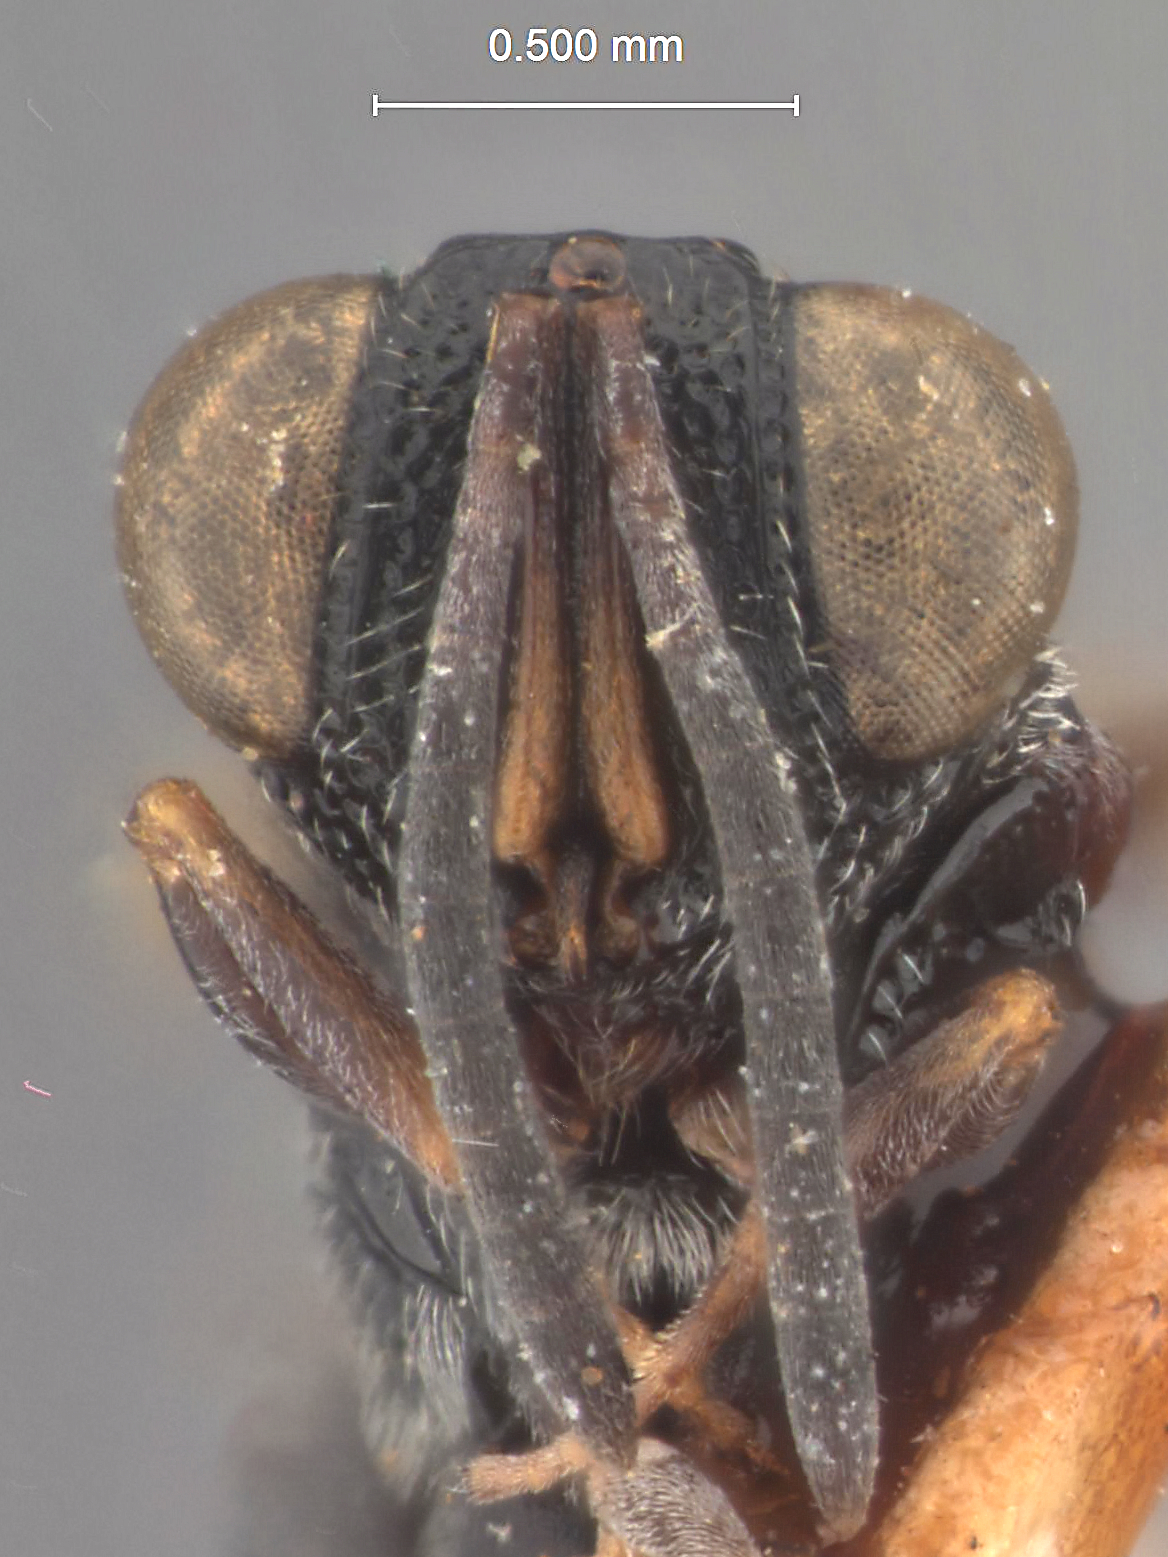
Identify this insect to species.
Haltichella decipiens
